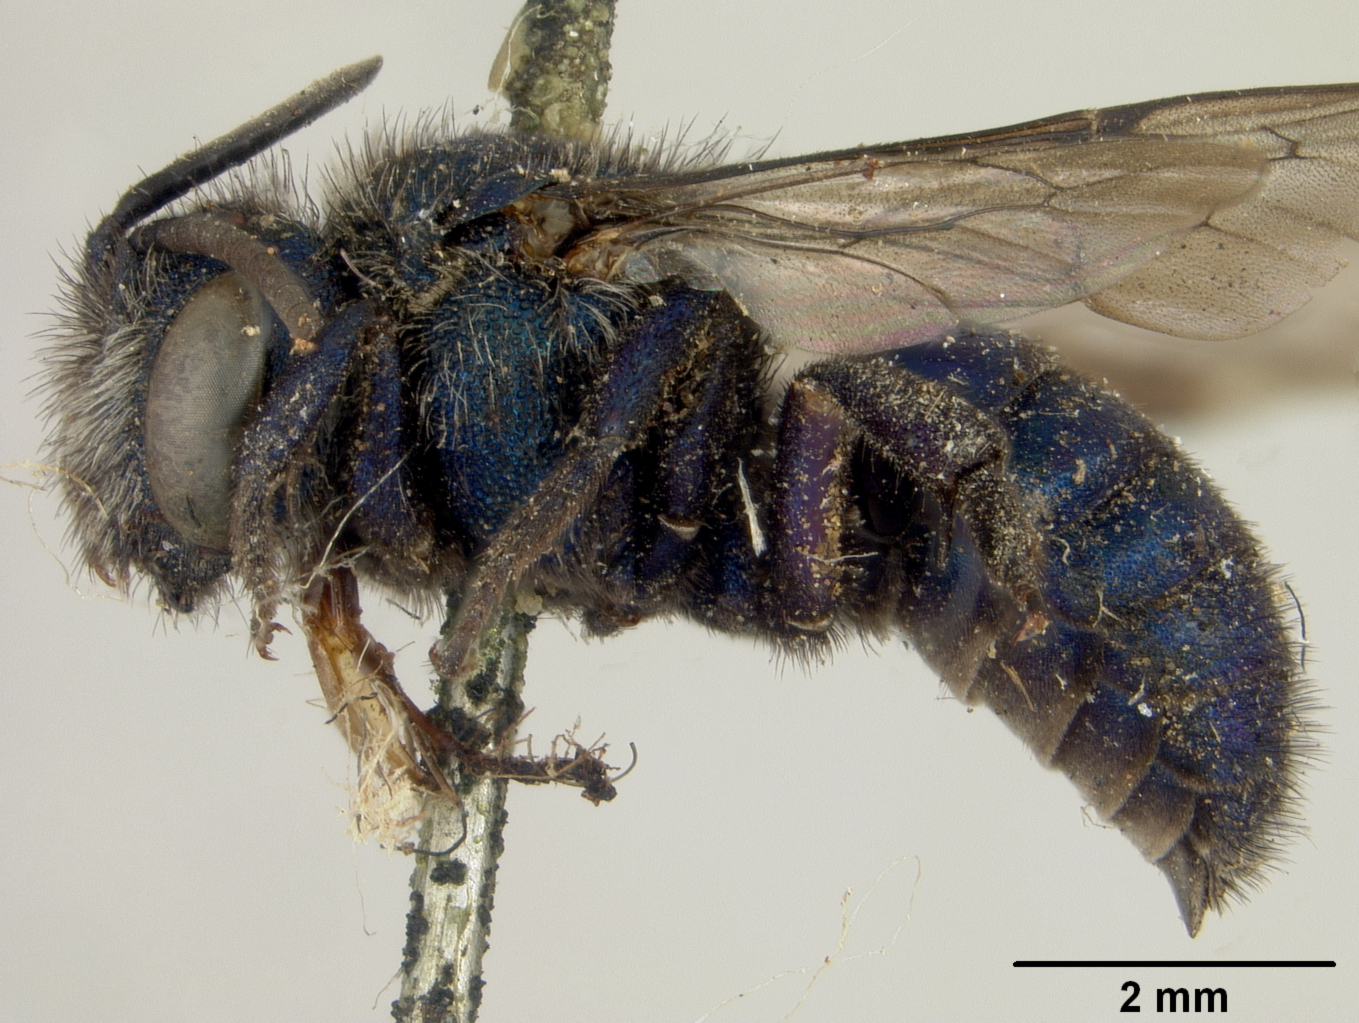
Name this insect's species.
Chelynia calliphorina
